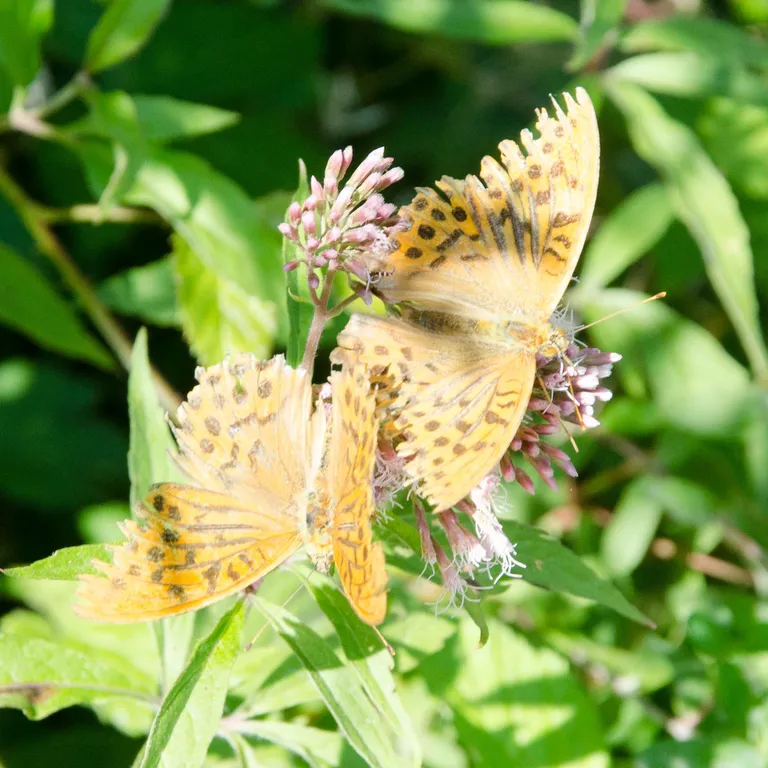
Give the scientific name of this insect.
Argynnis paphia
